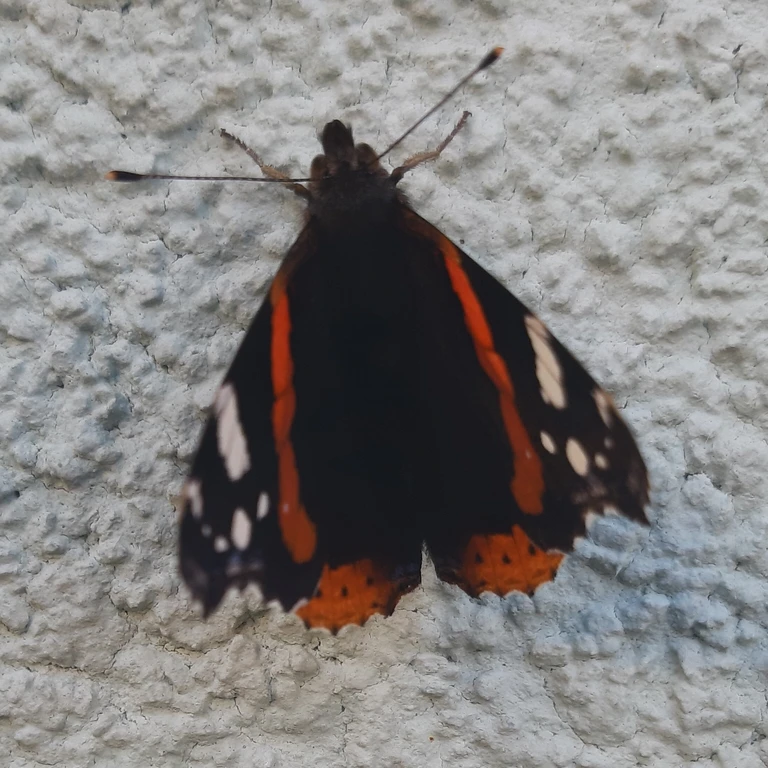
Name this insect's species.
Vanessa atalanta
